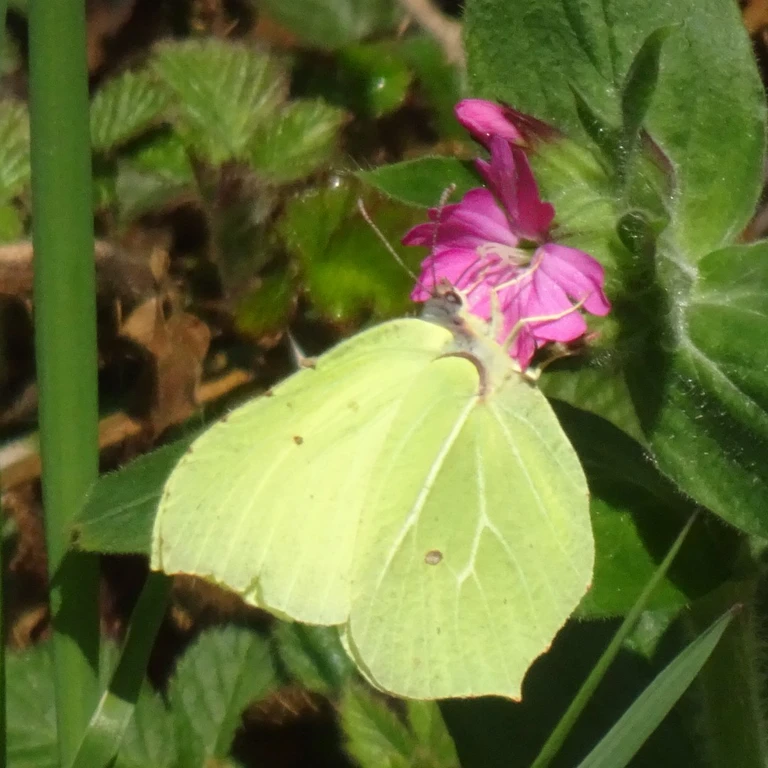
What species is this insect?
Gonepteryx rhamni
